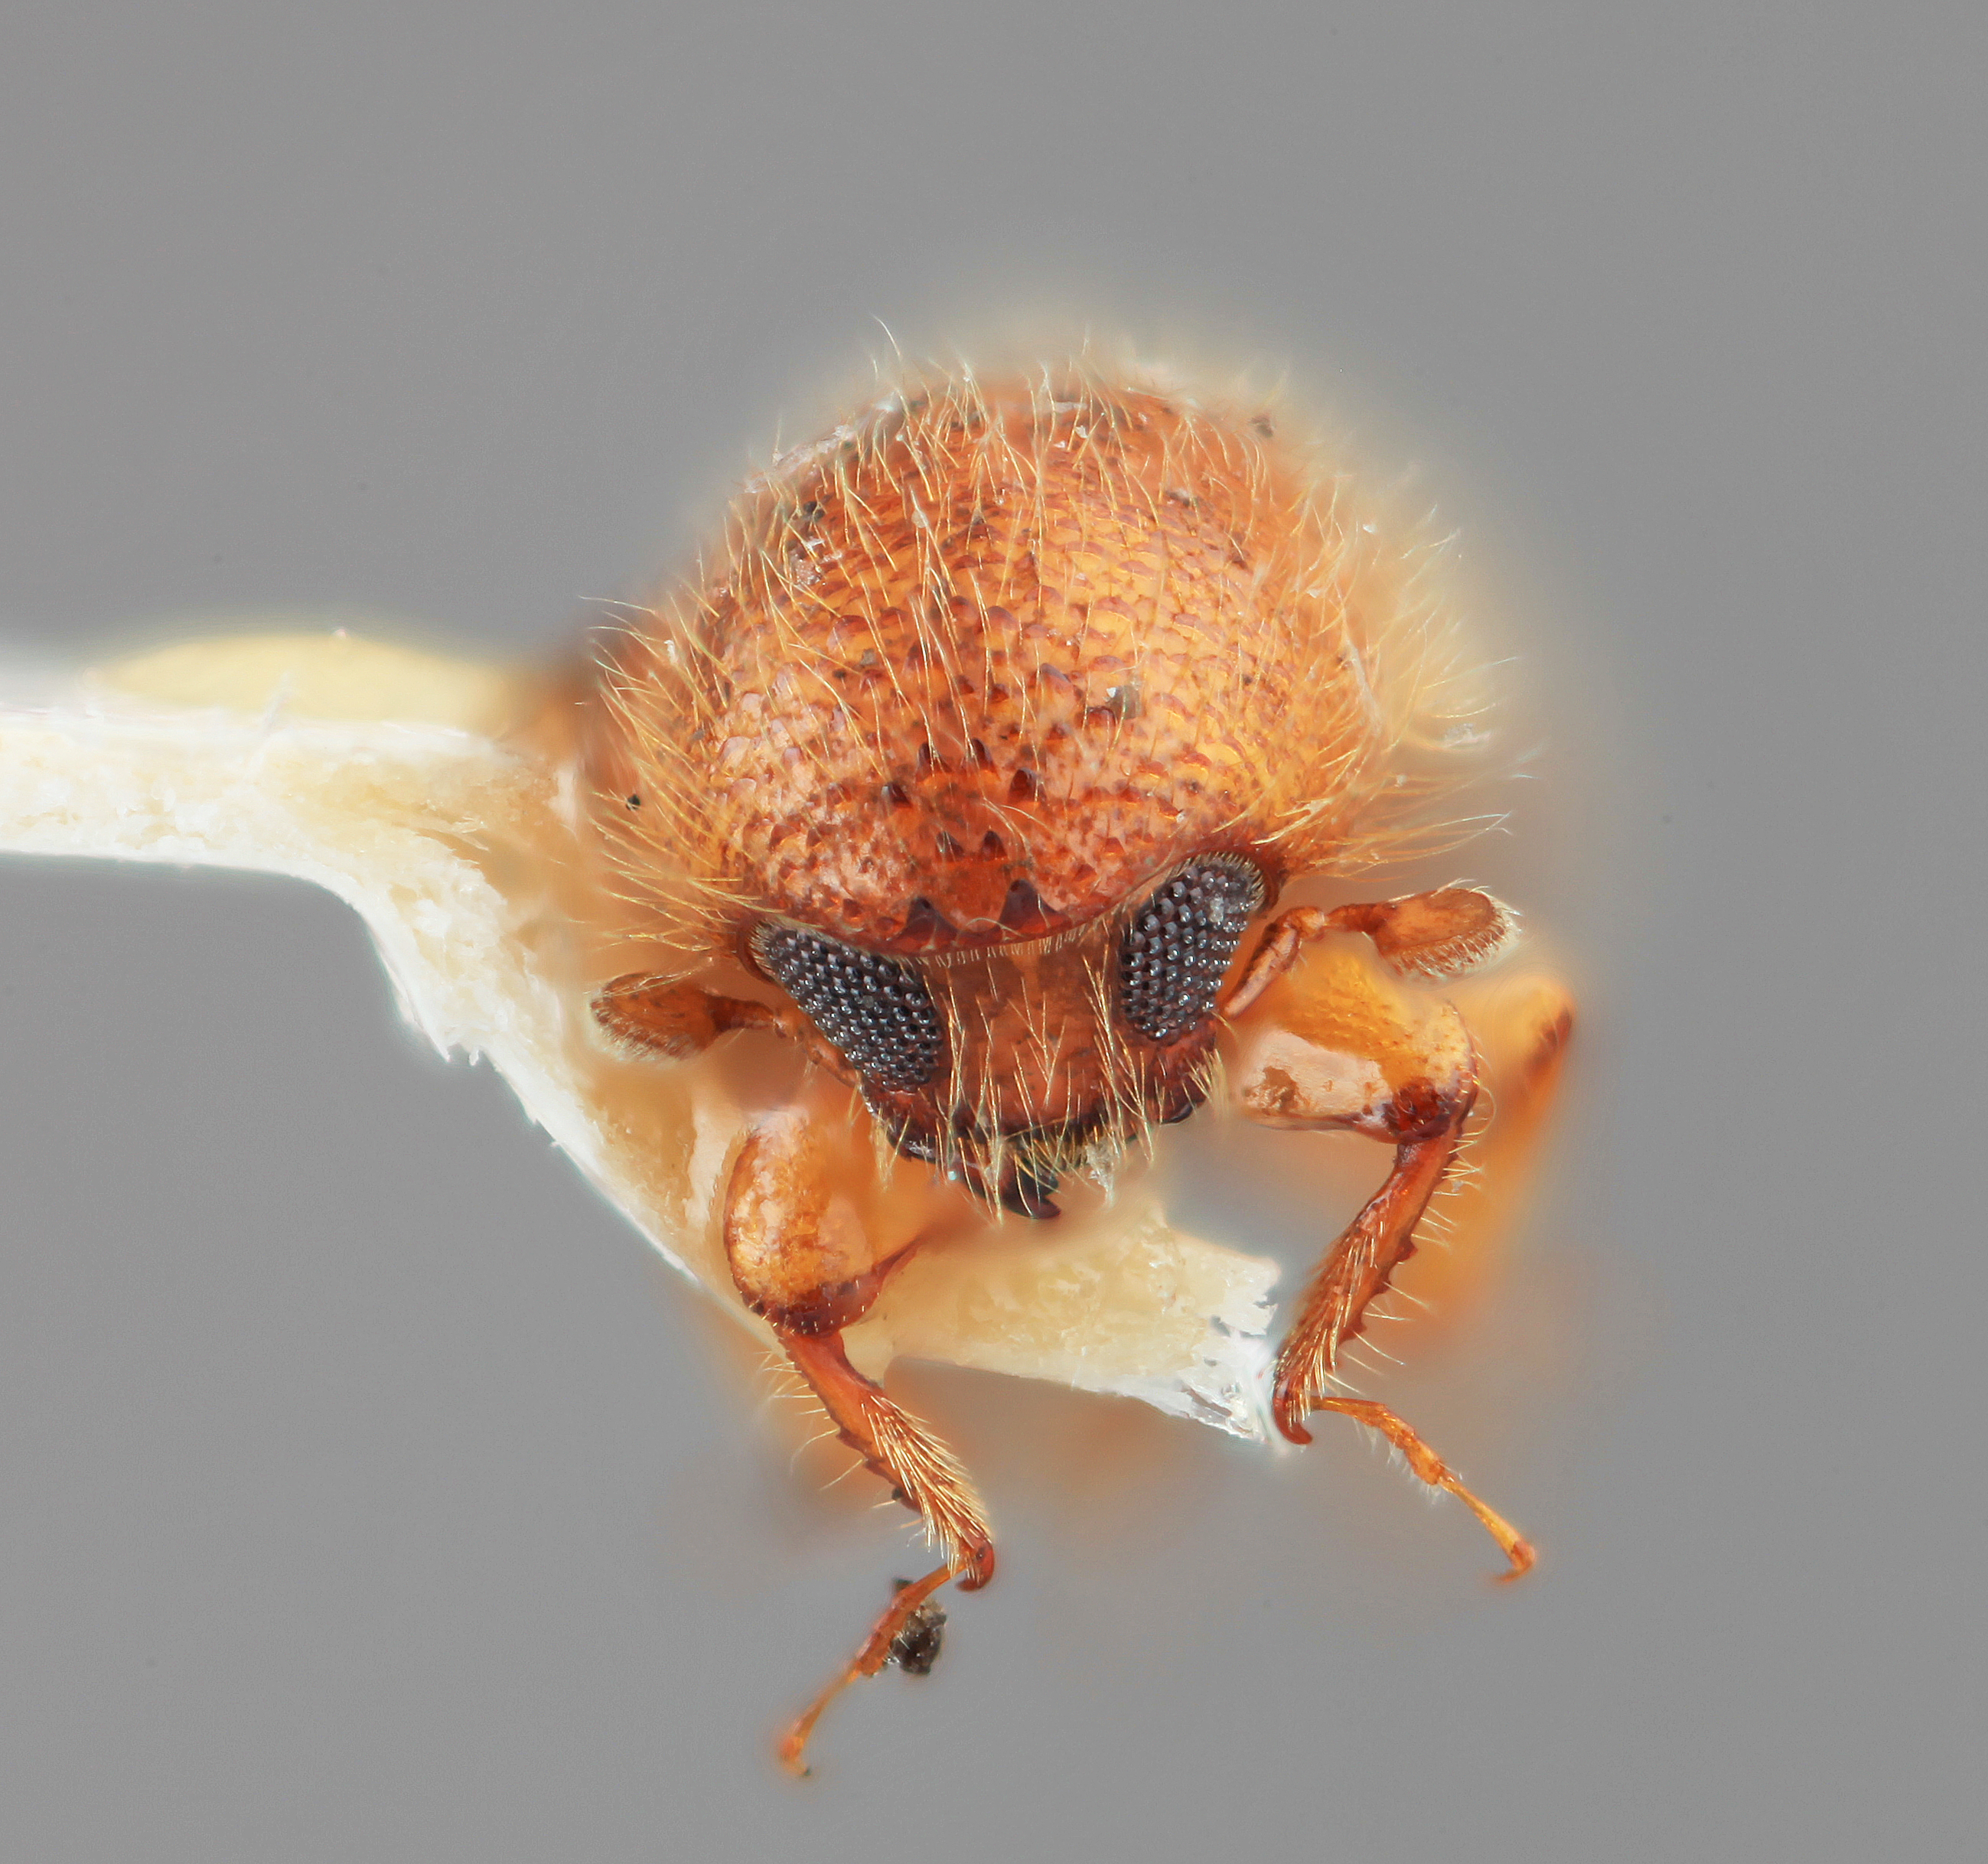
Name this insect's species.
Sampsonius usurpatus
